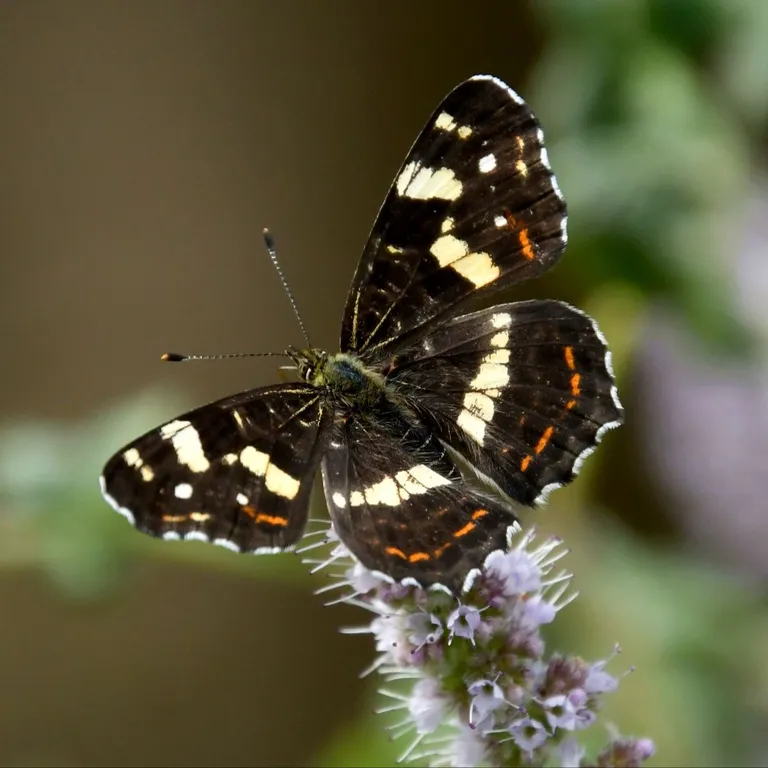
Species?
Araschnia levana
